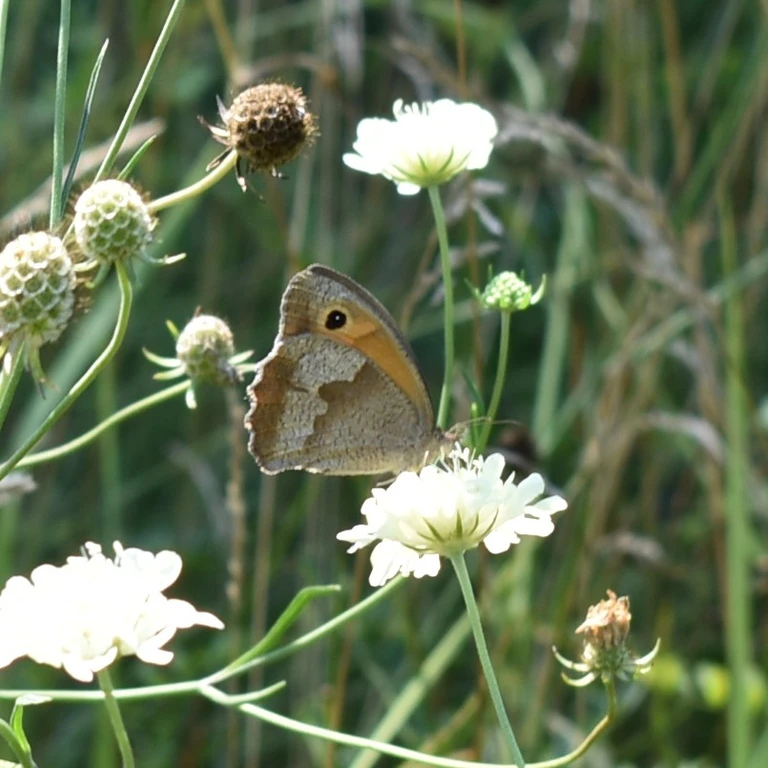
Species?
Maniola jurtina
